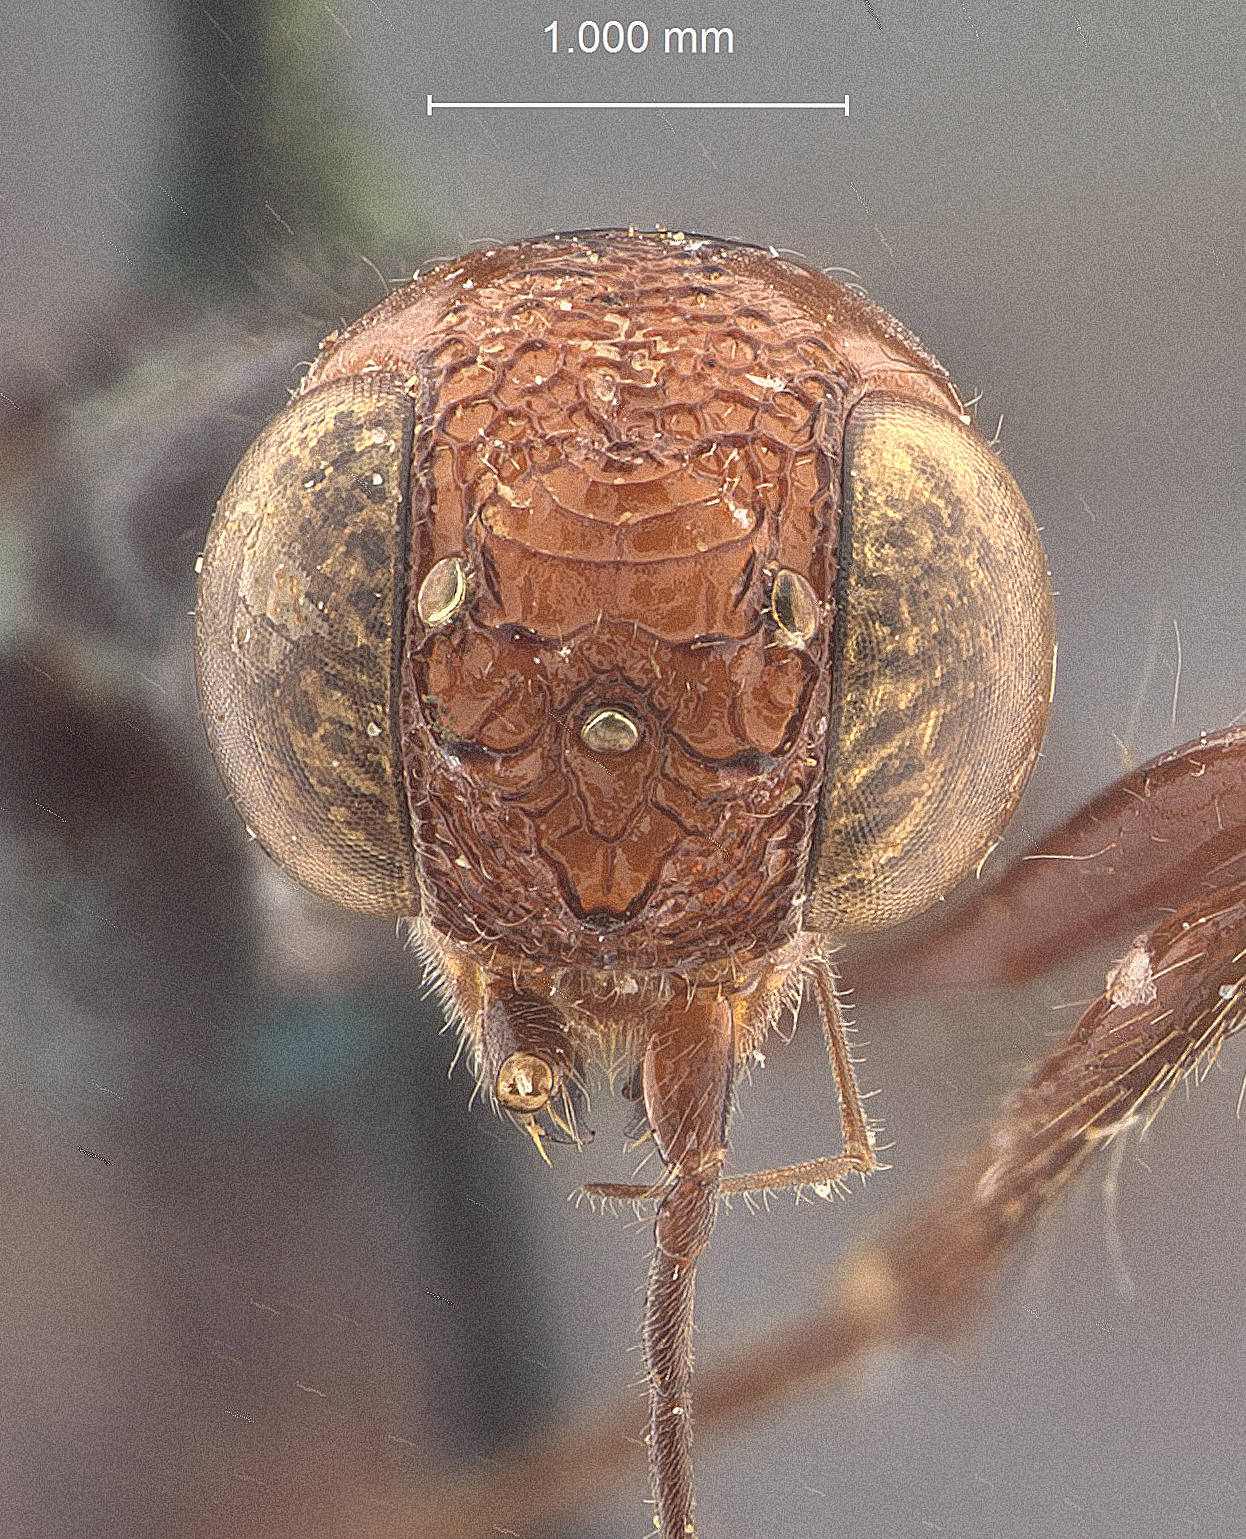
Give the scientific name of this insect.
Stephanus reticulatus
